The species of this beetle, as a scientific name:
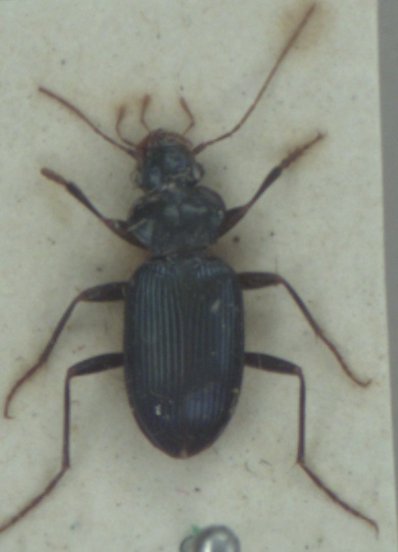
Leistus spinibarbis
